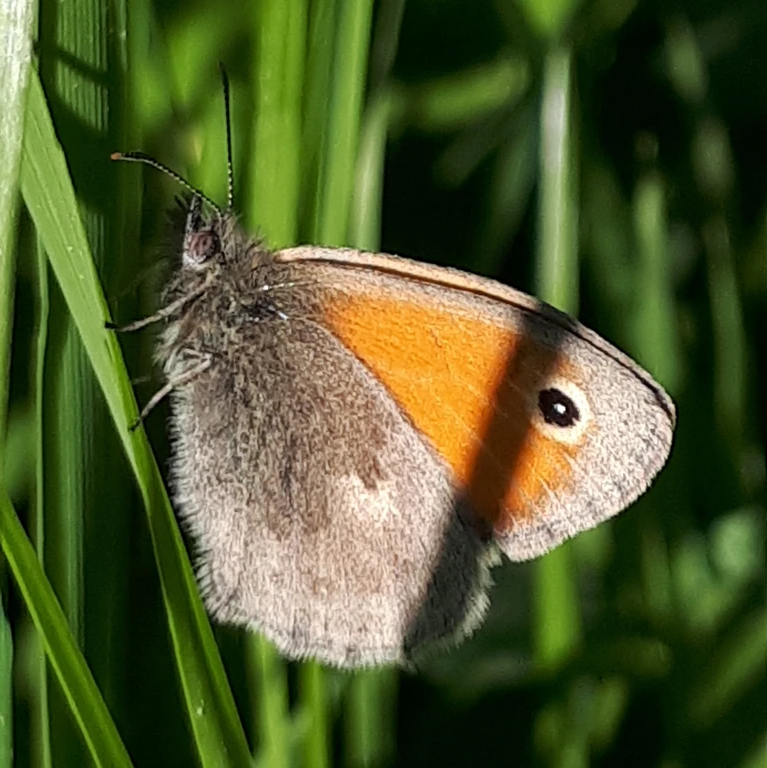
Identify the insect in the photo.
Coenonympha pamphilus
